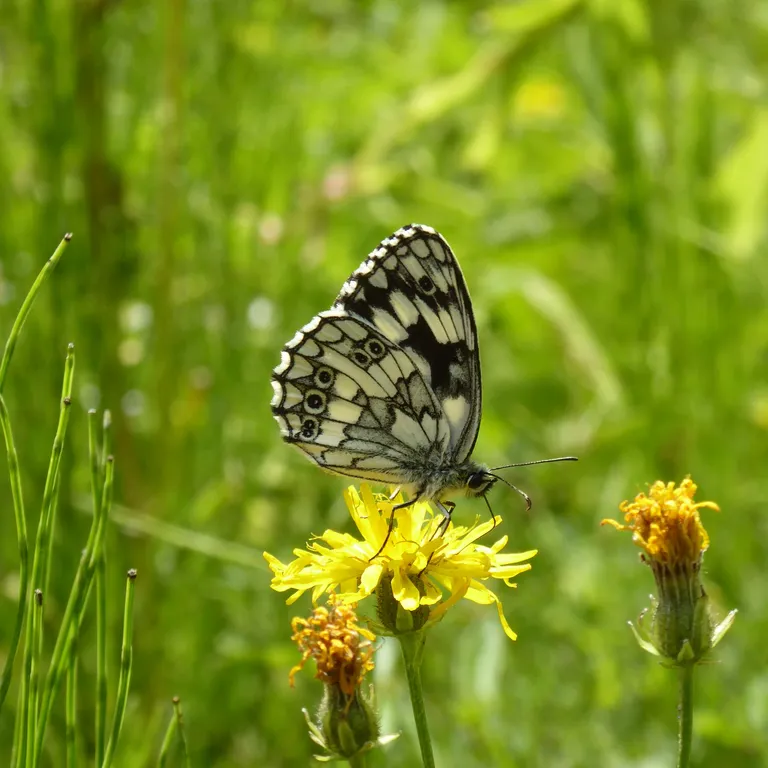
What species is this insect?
Melanargia galathea
